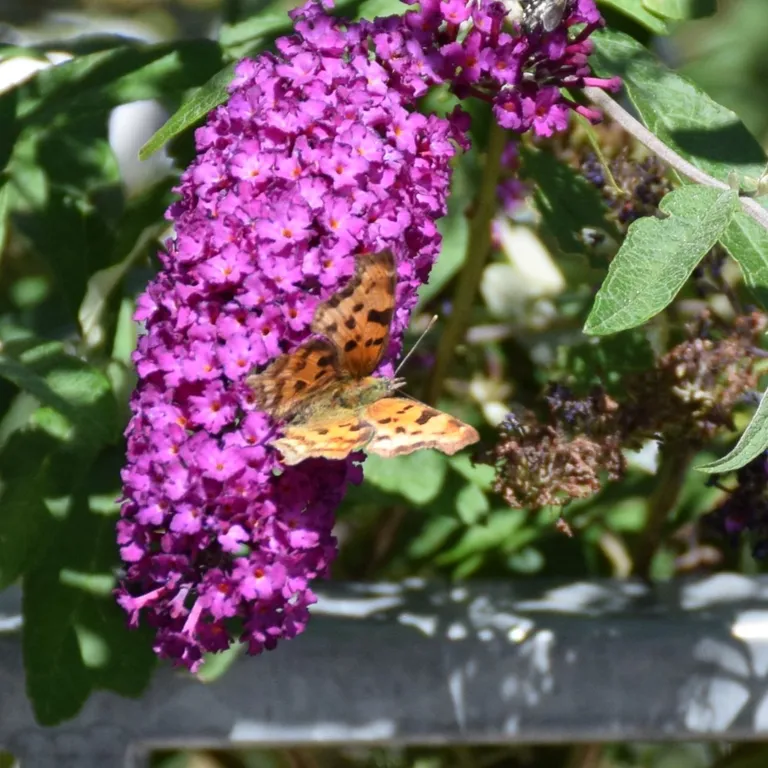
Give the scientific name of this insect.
Polygonia c-album
